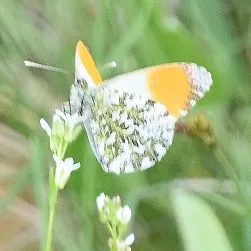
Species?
Anthocharis cardamines
